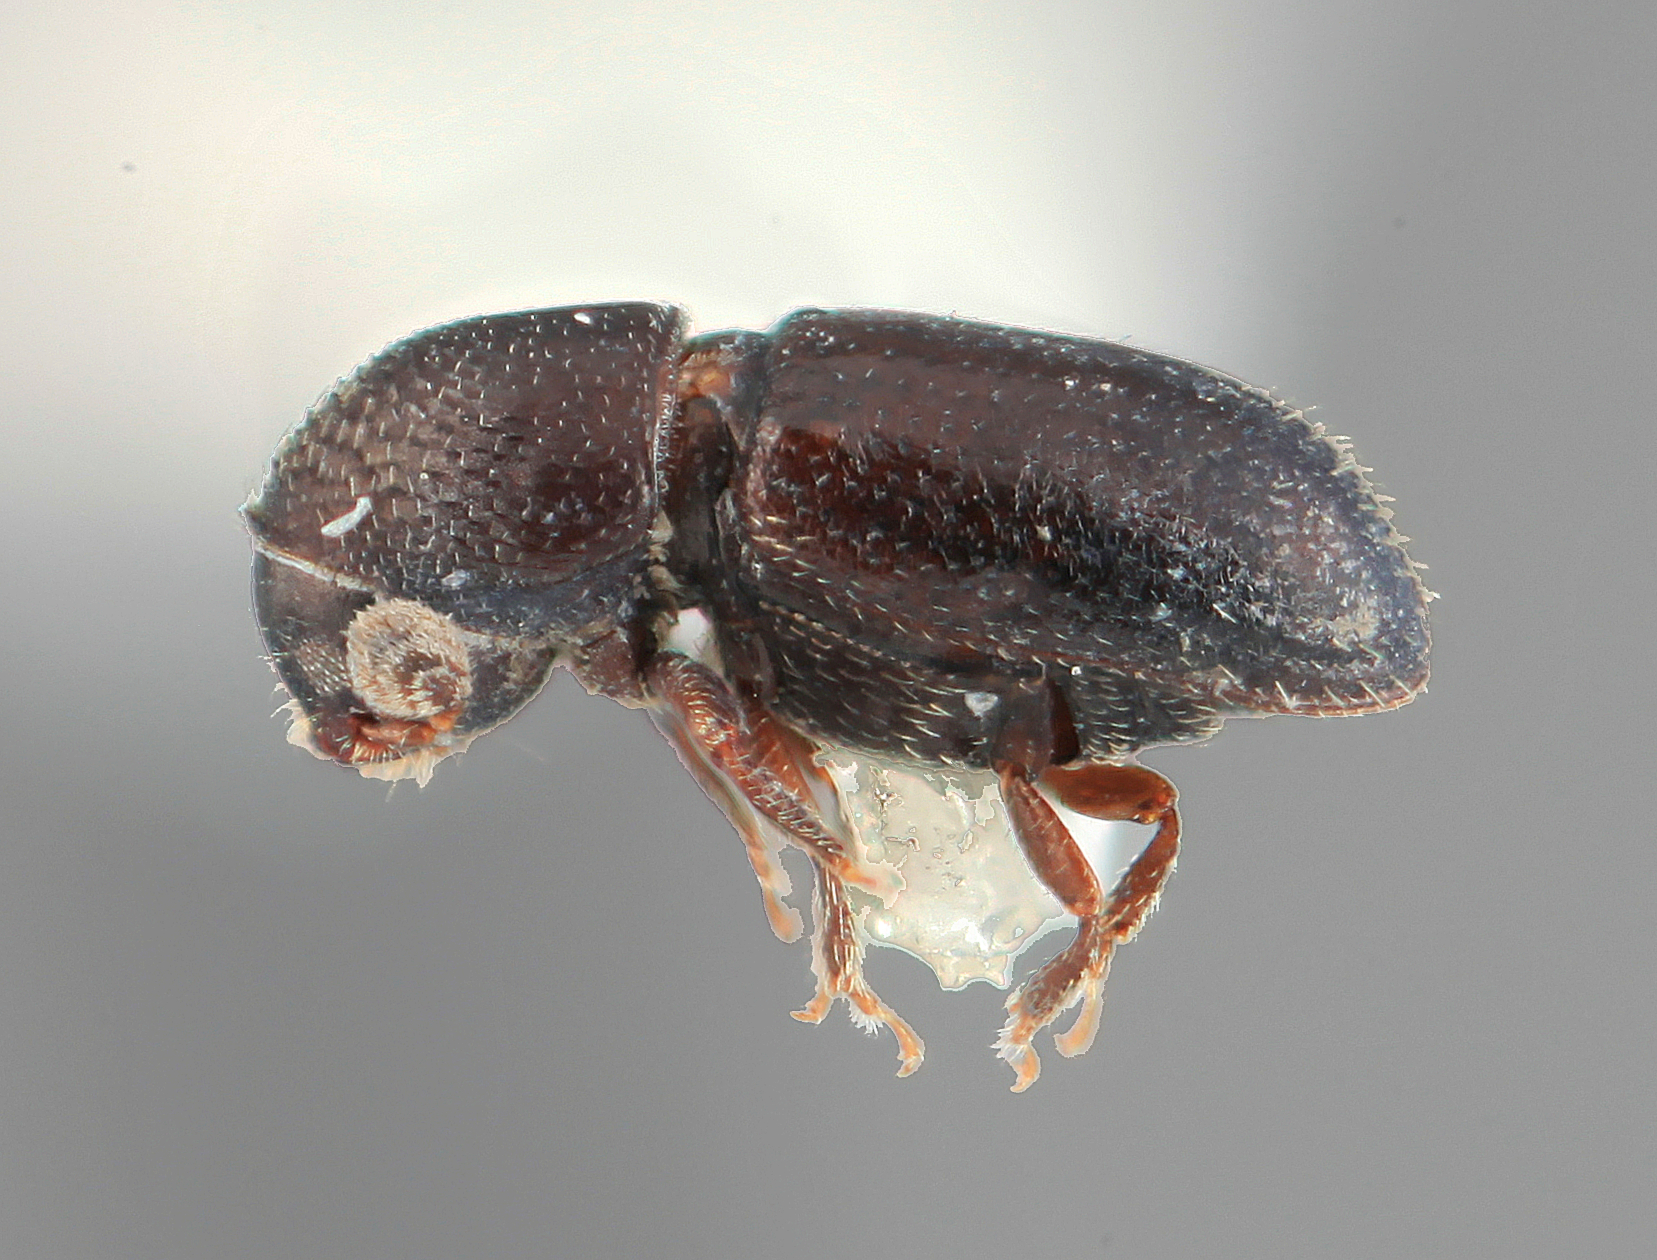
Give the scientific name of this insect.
Araptus roupalae
